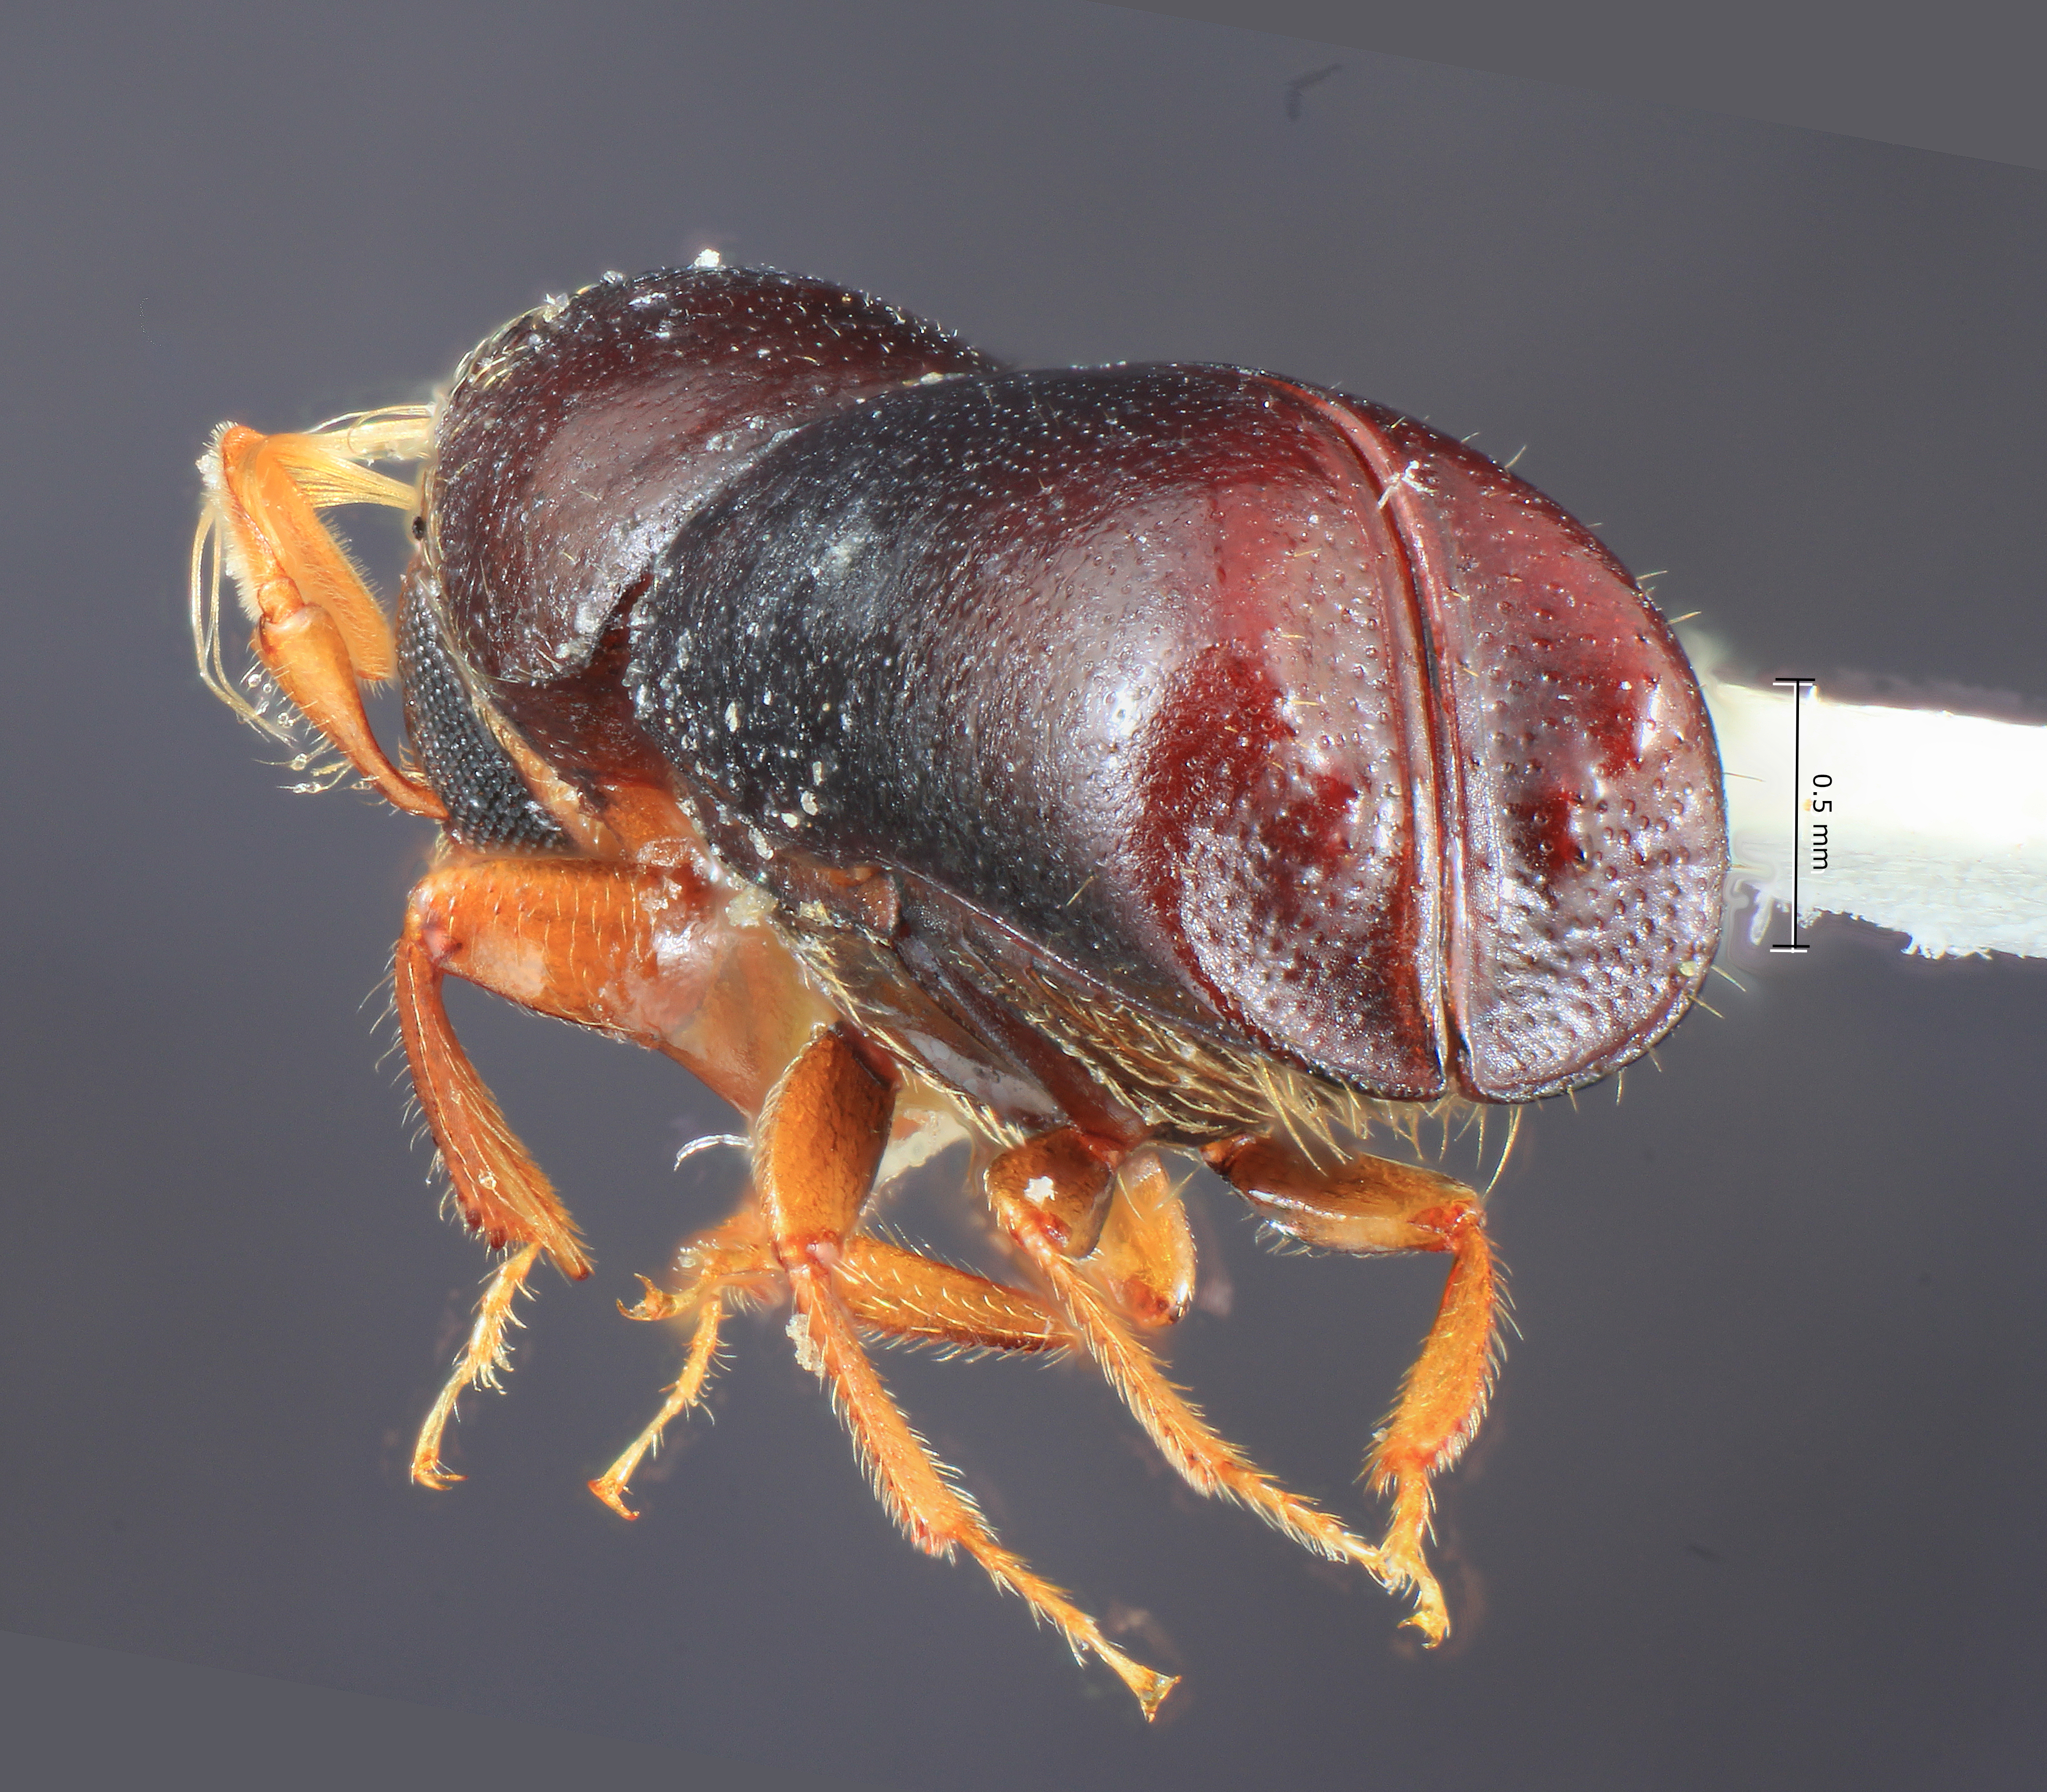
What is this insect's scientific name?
Corthylus abbreviatus
